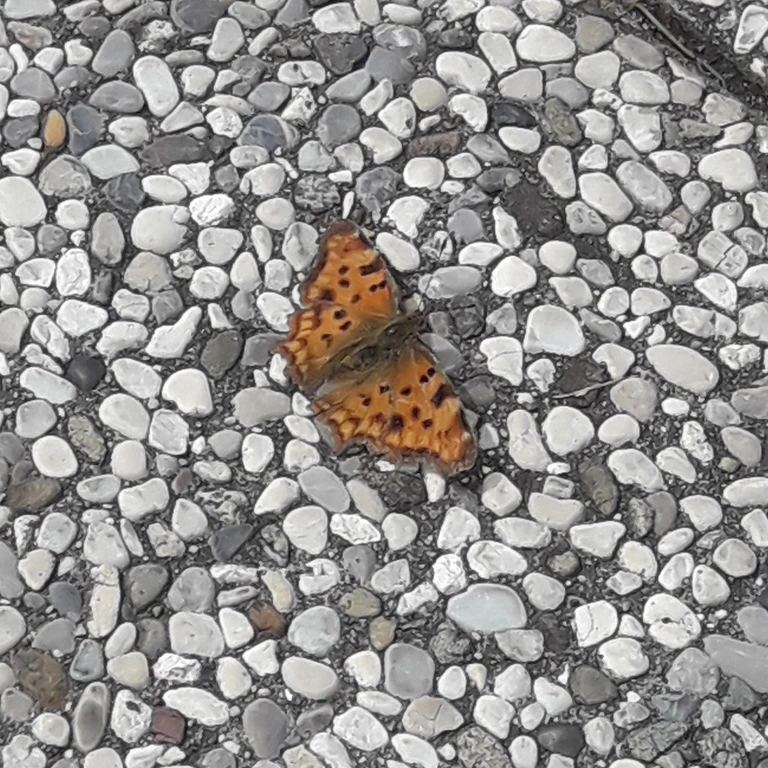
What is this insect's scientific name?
Polygonia c-album
